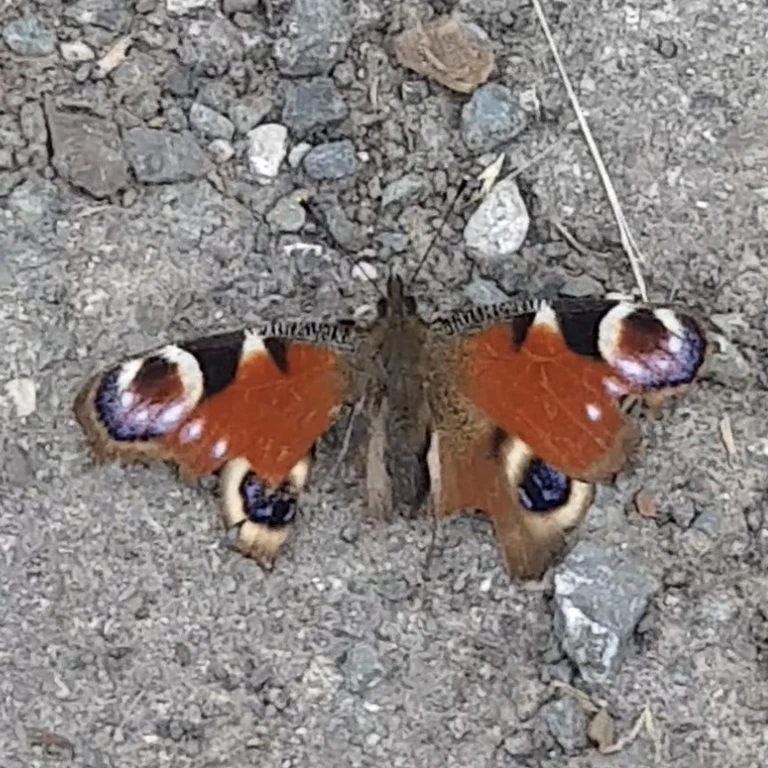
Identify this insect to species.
Aglais io
